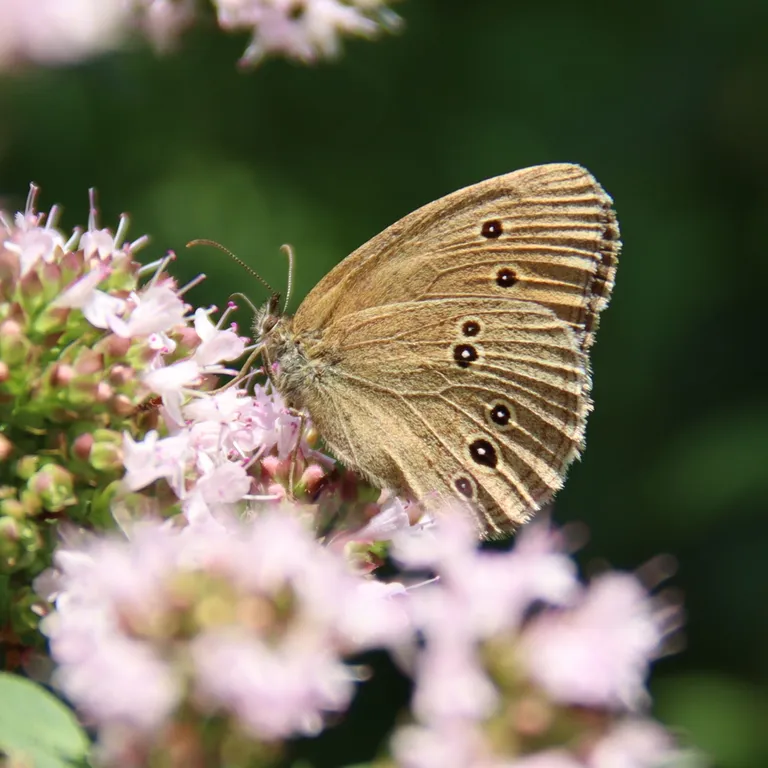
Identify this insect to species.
Aphantopus hyperantus
